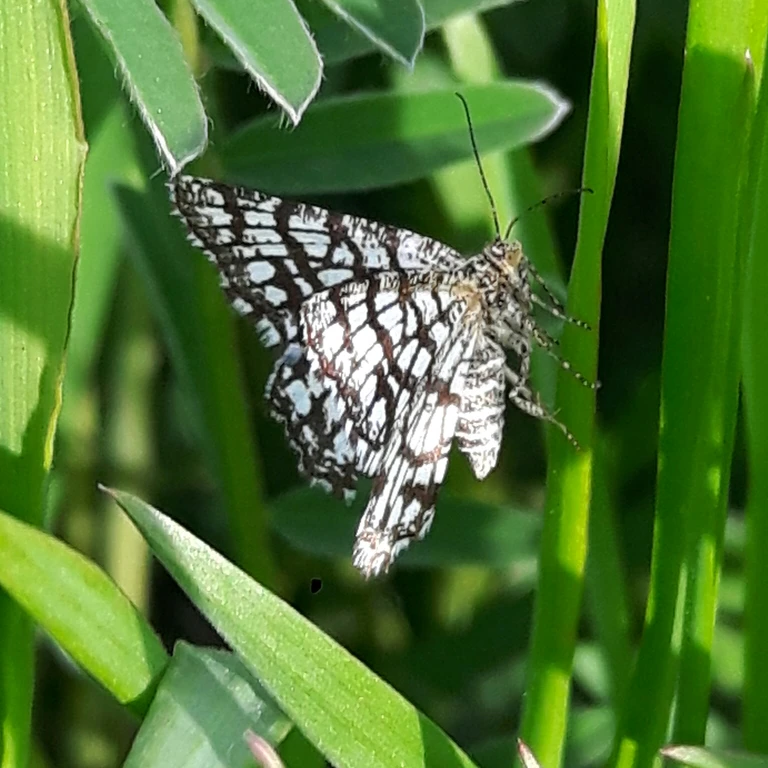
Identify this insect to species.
Chiasmia clathrata
